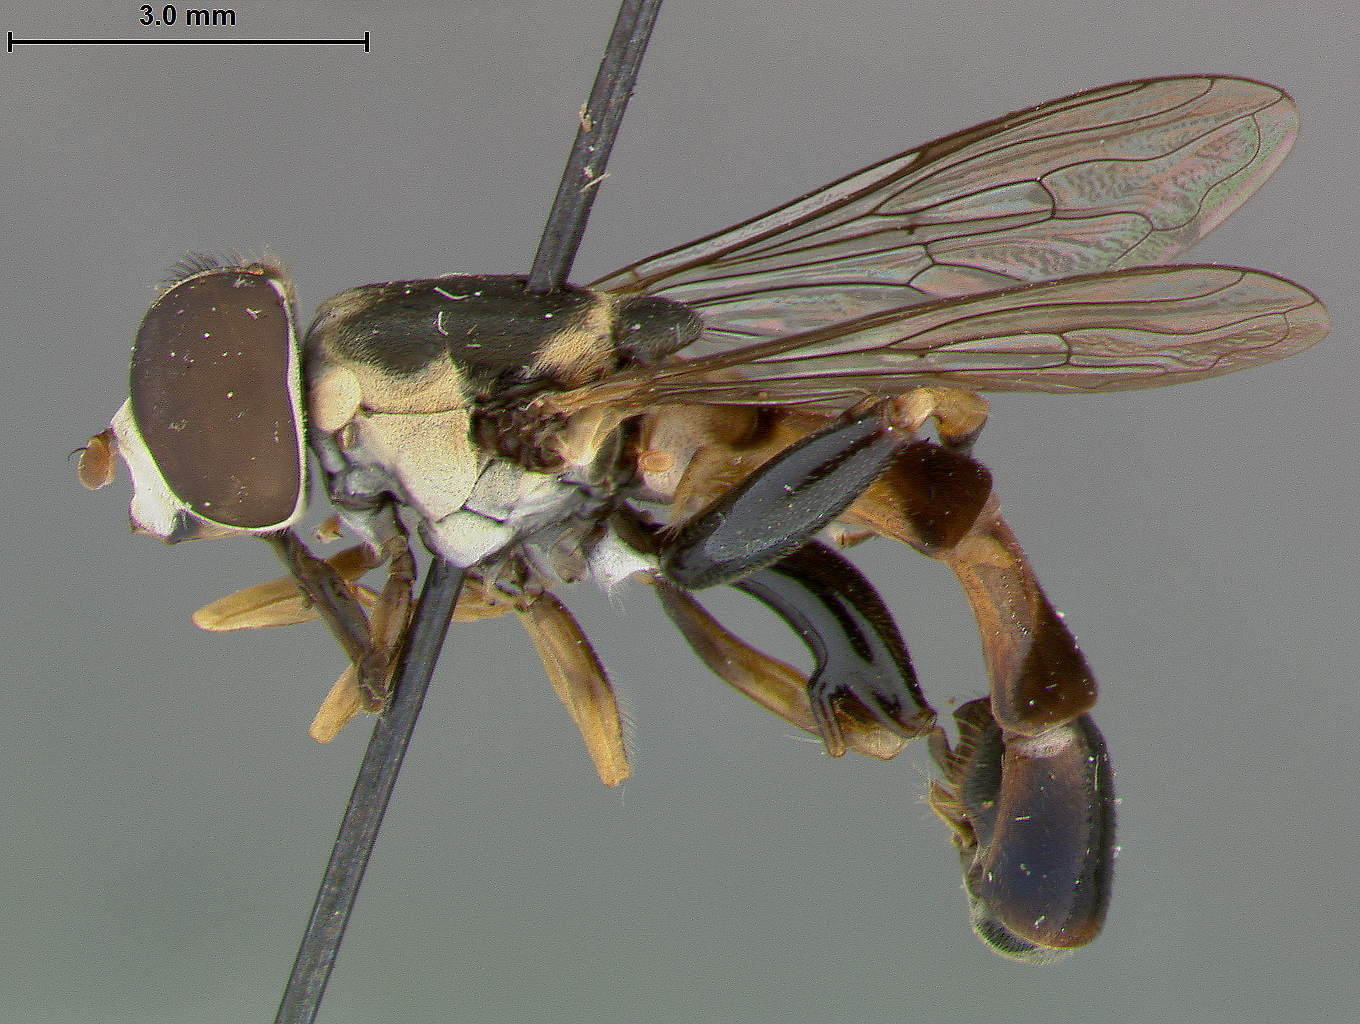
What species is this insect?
Syritta snyderi
